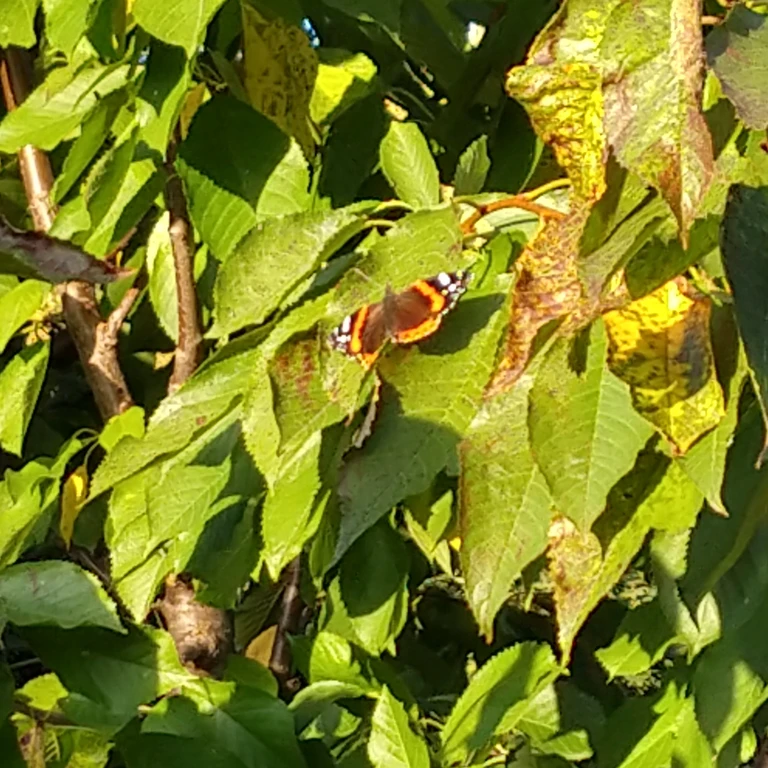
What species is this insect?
Vanessa atalanta
